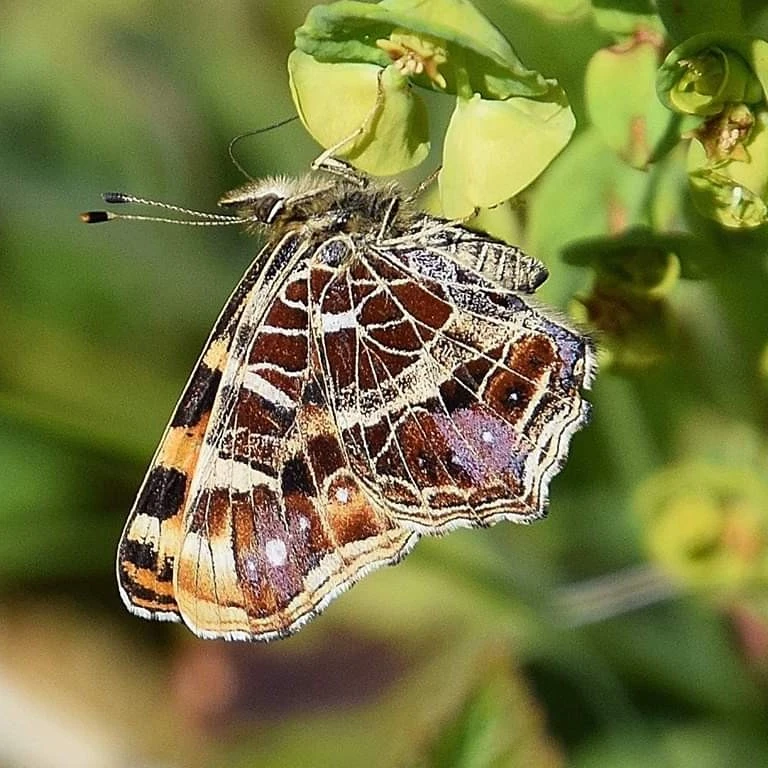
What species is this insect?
Araschnia levana
